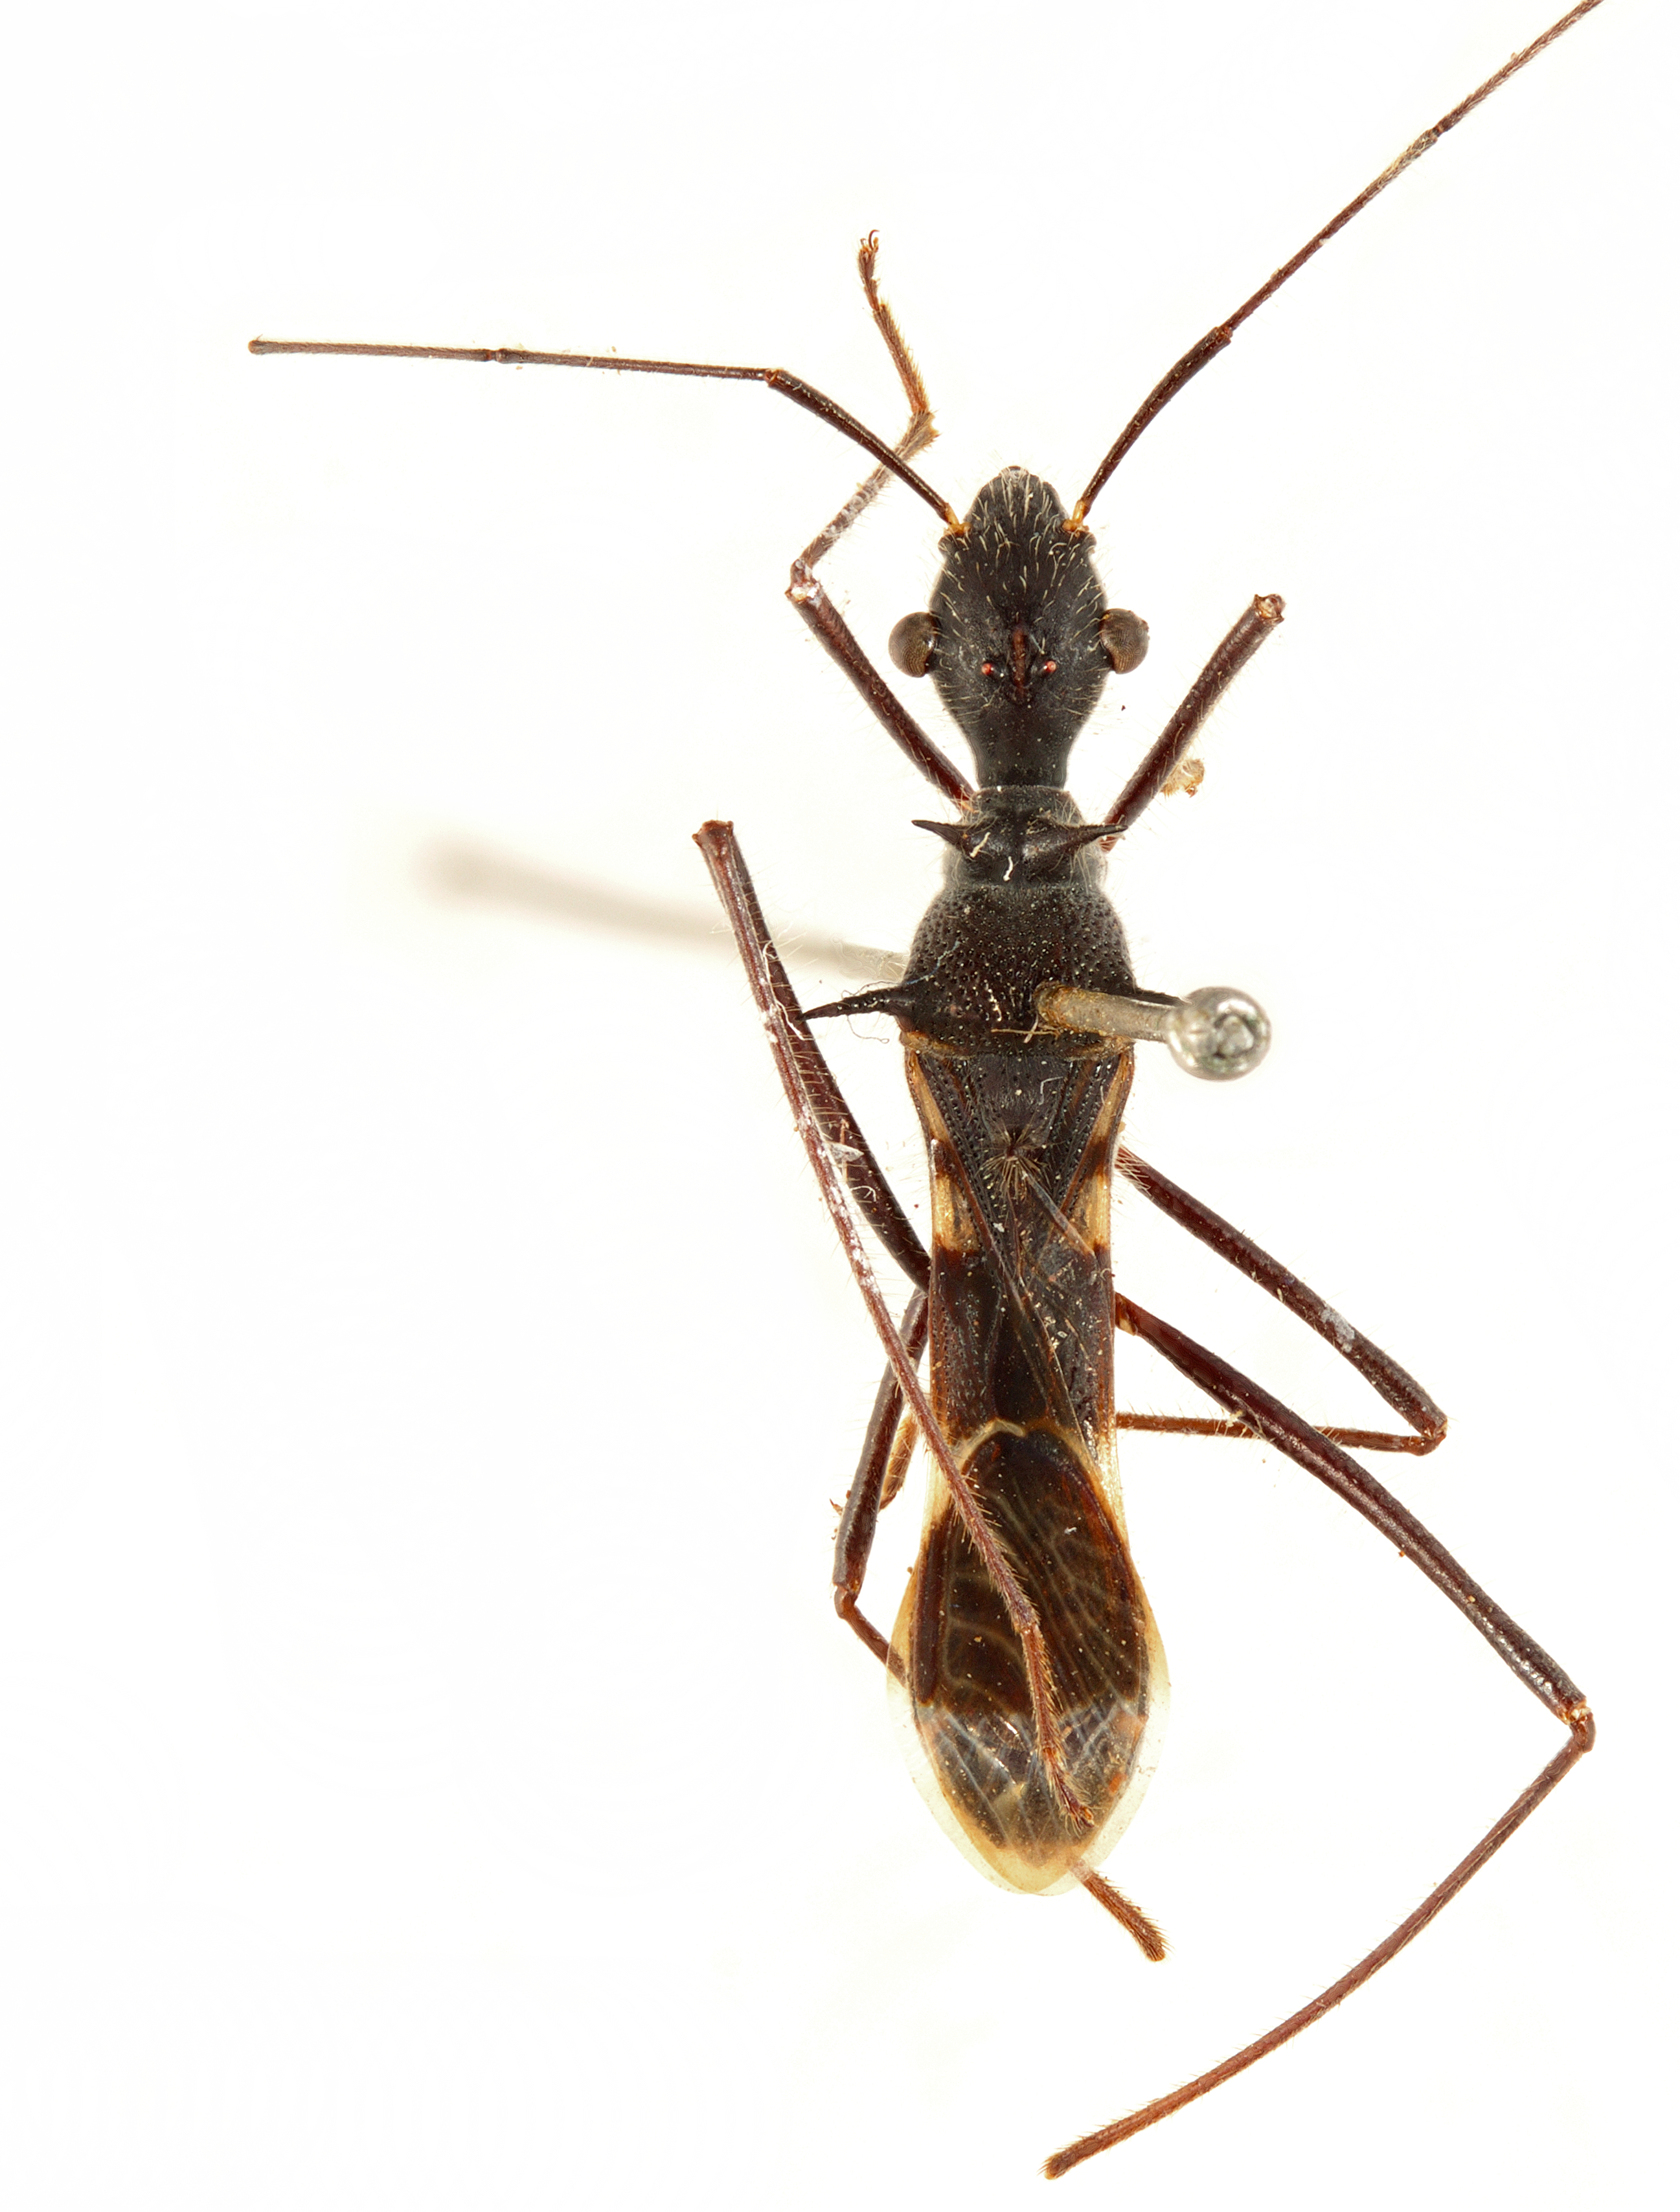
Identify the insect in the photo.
Marcius collaris
